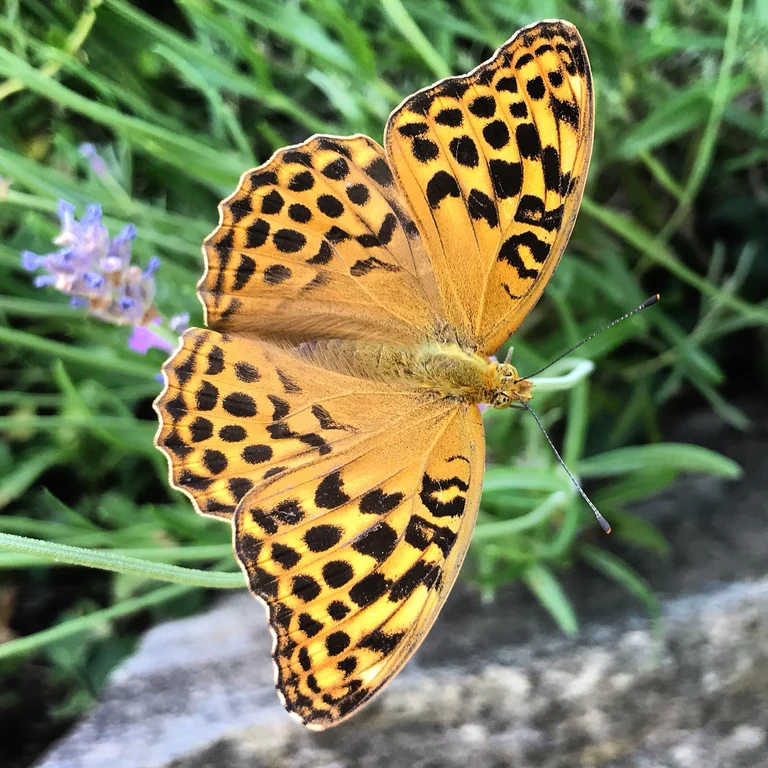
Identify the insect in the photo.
Argynnis paphia
